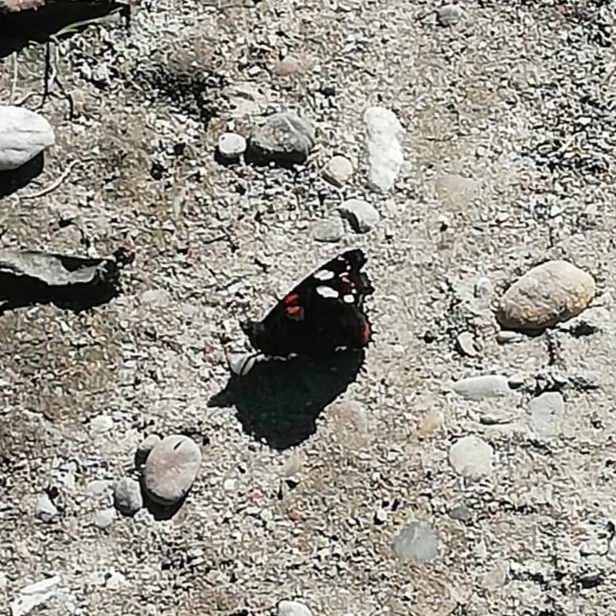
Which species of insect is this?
Vanessa atalanta
